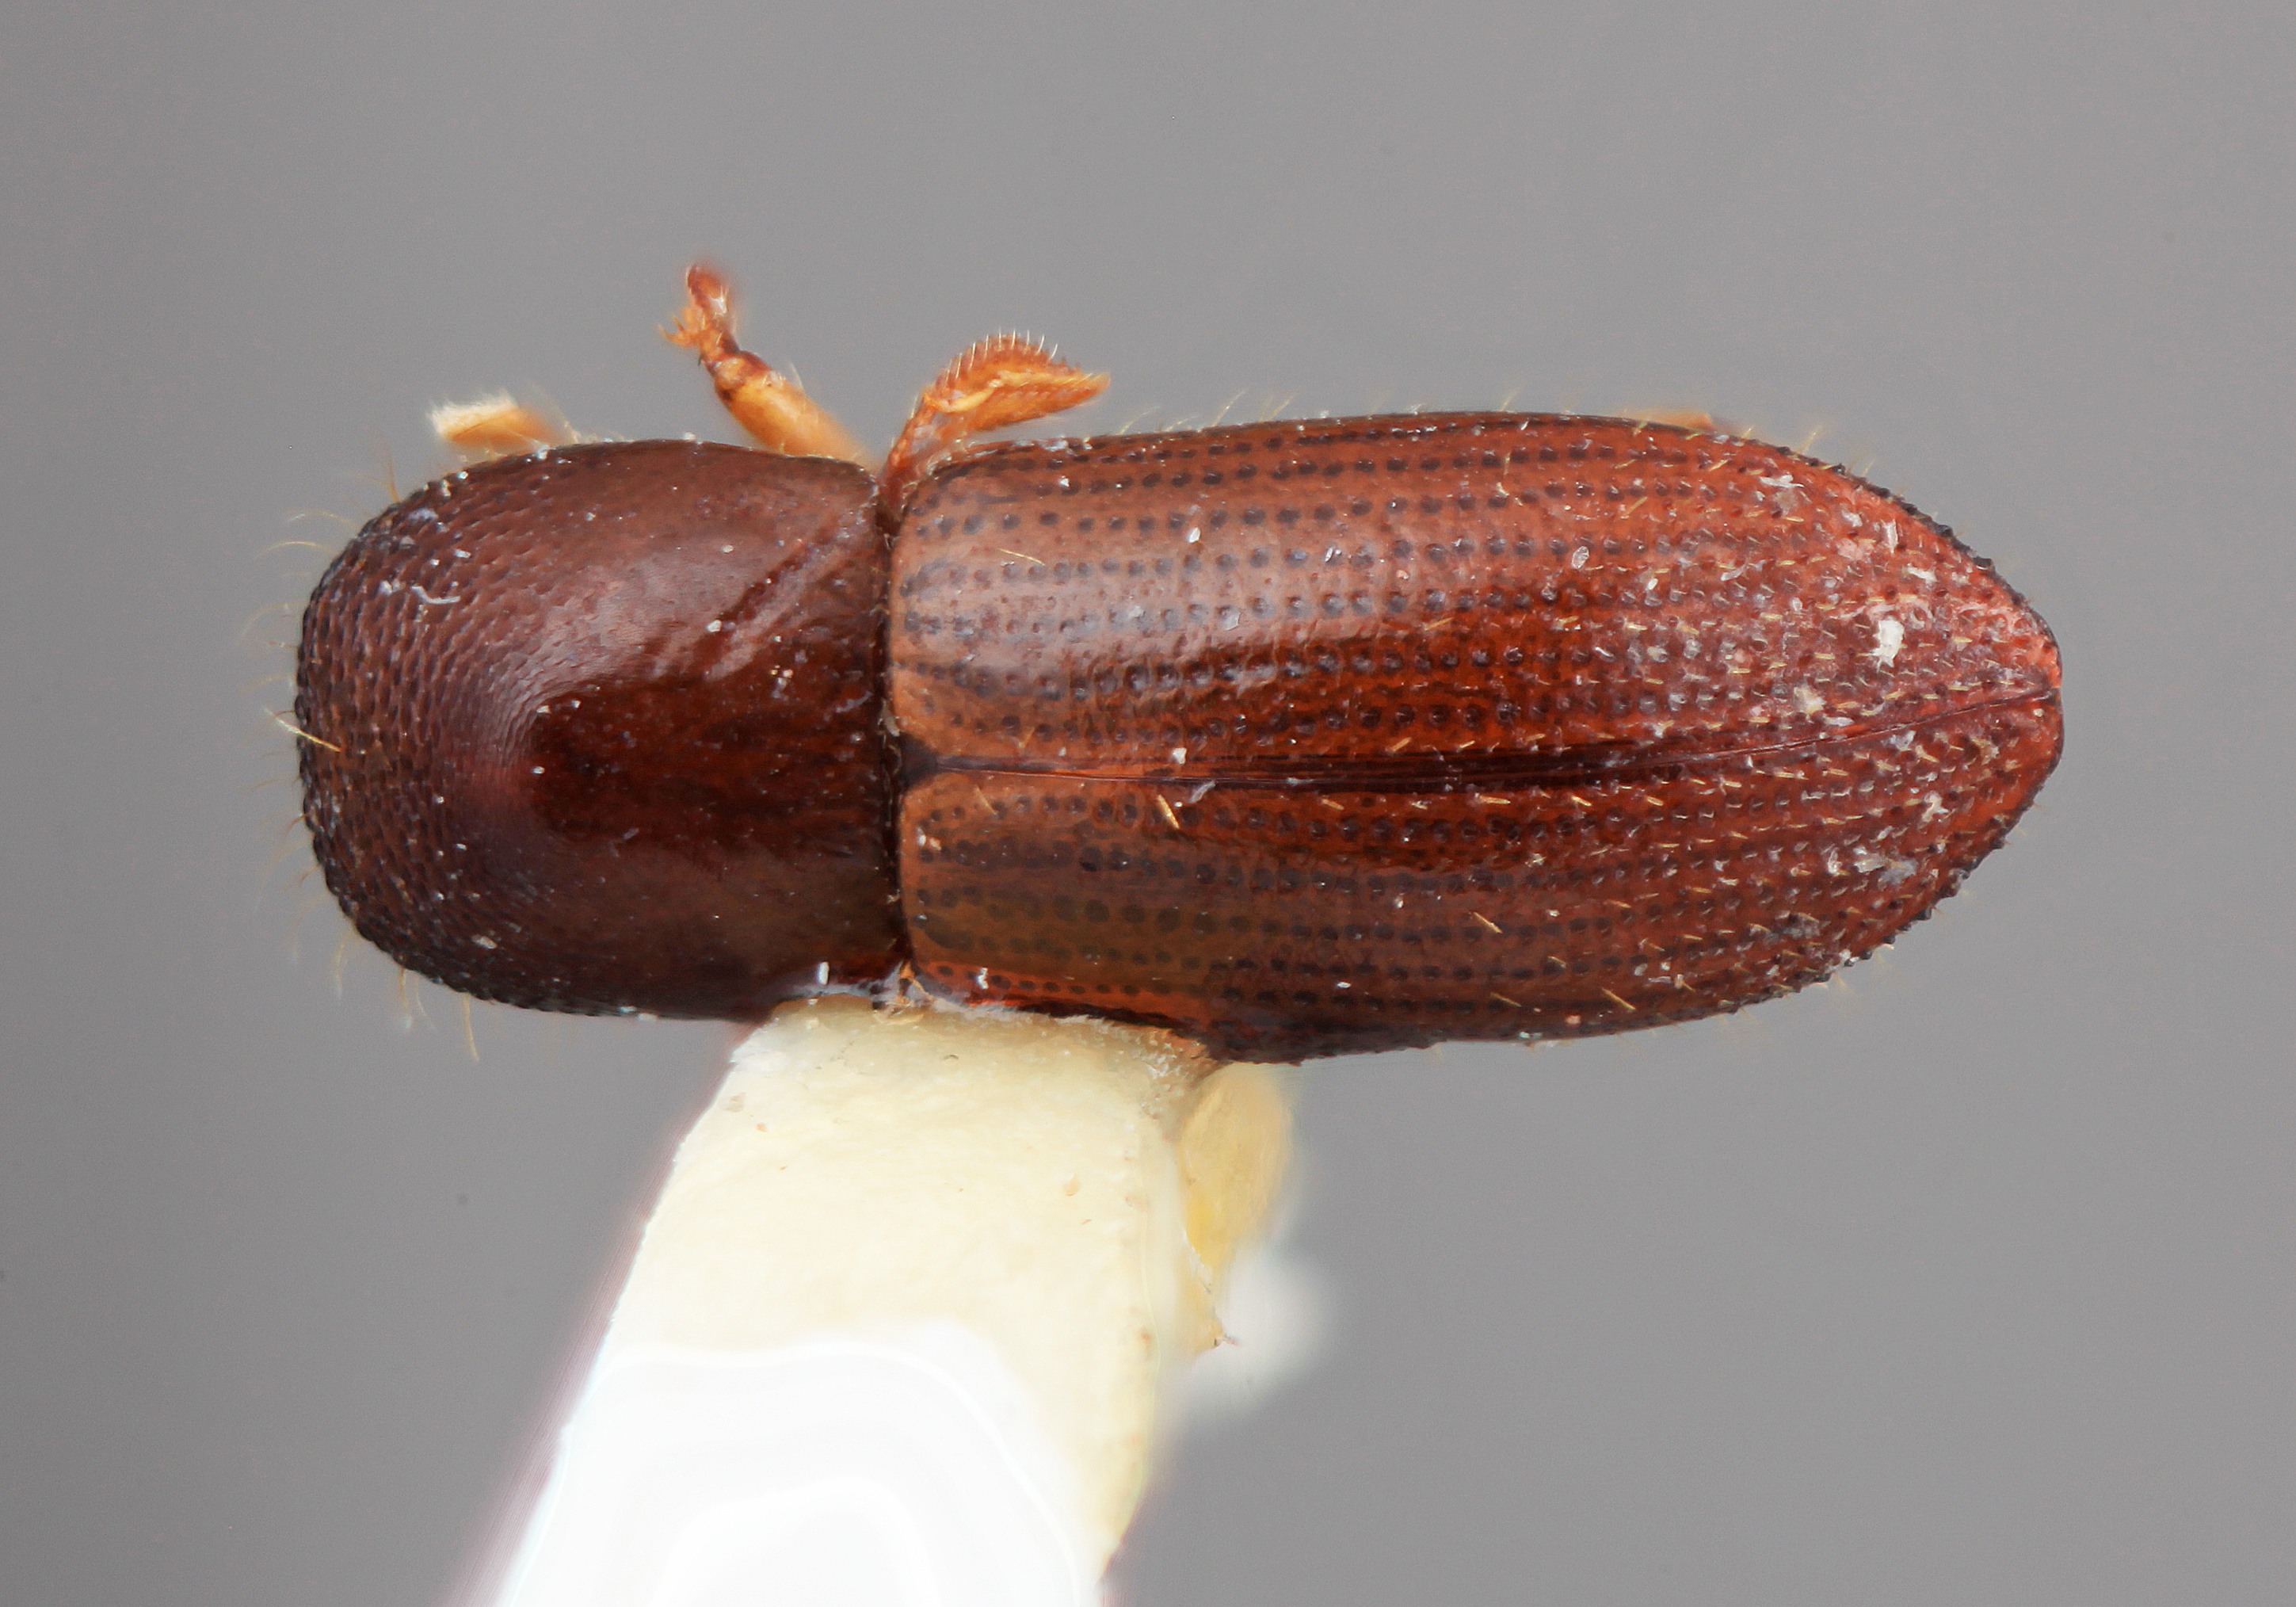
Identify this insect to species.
Xyleborus concentus
